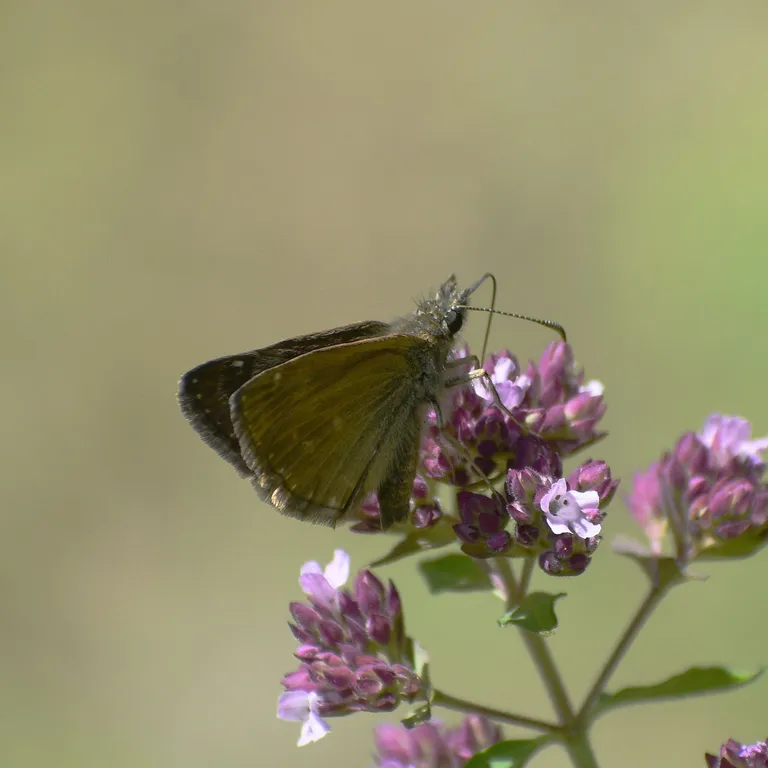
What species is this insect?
Erynnis tages
